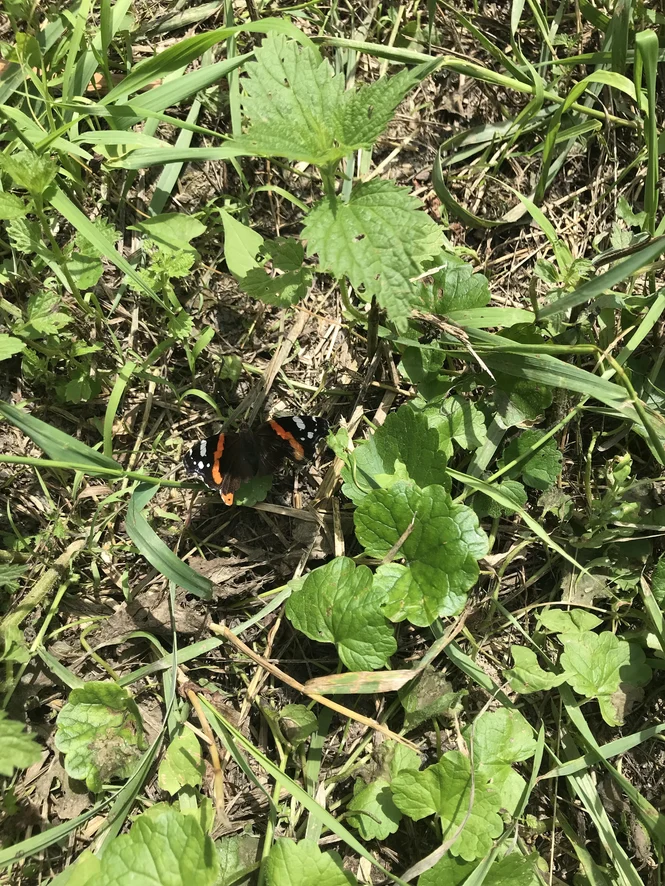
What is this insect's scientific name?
Vanessa atalanta
